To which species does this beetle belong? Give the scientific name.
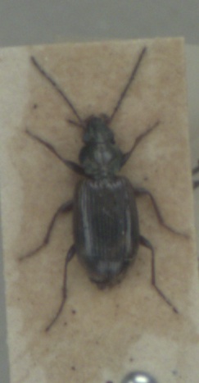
Bembidion dentellum
